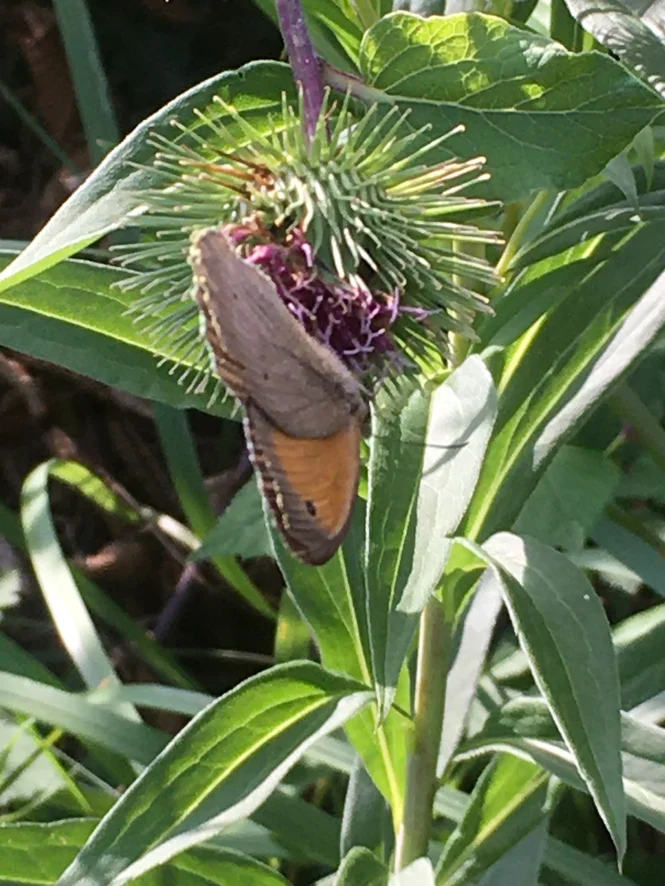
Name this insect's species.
Maniola jurtina
